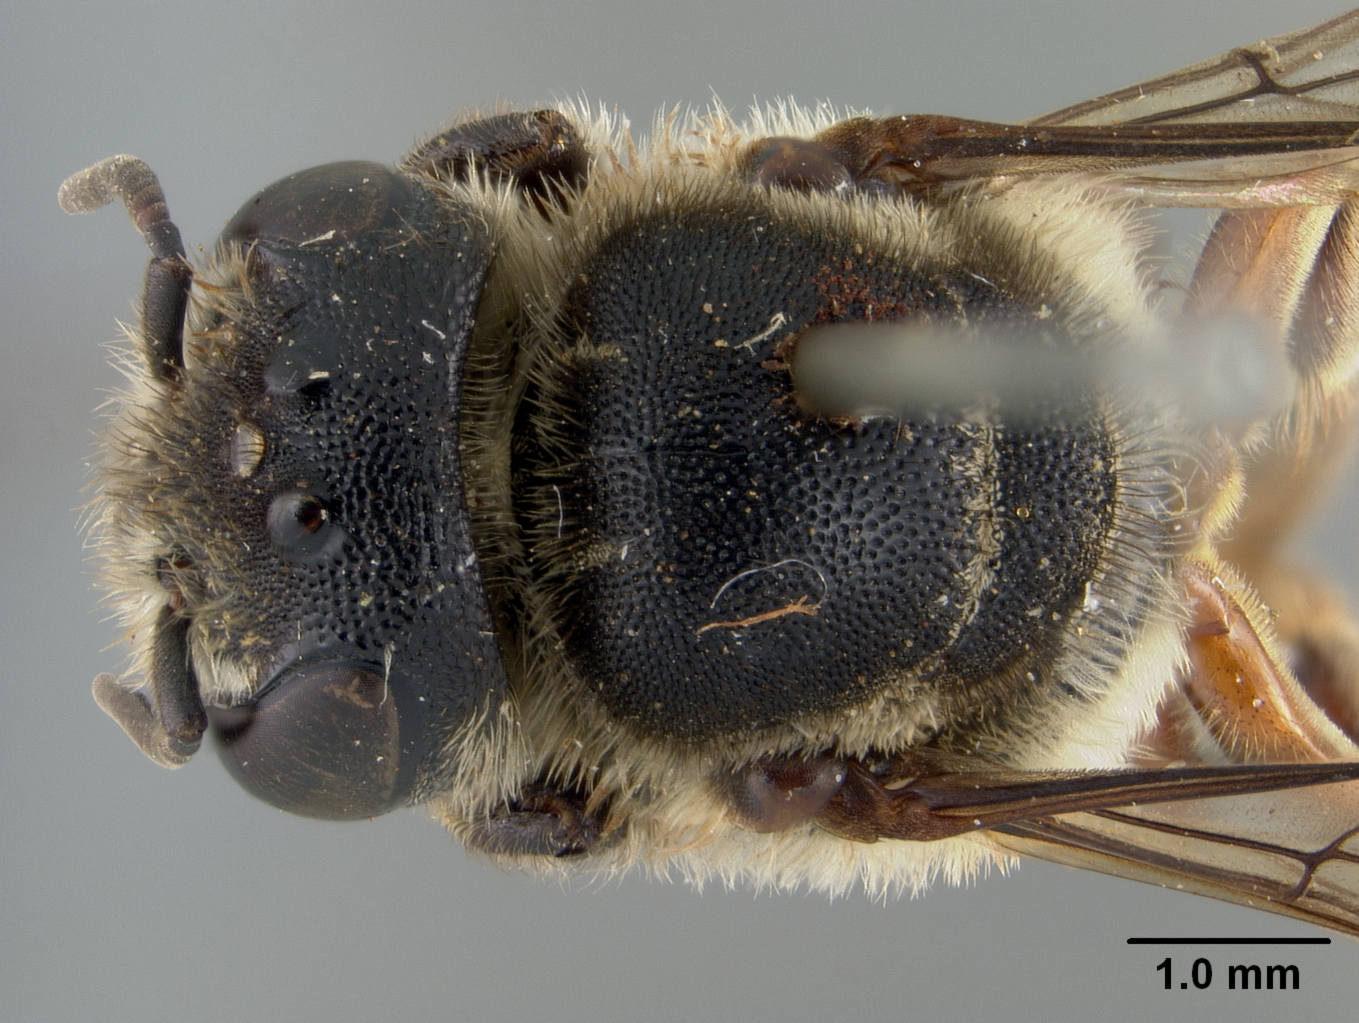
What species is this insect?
Megachile ocellifera
